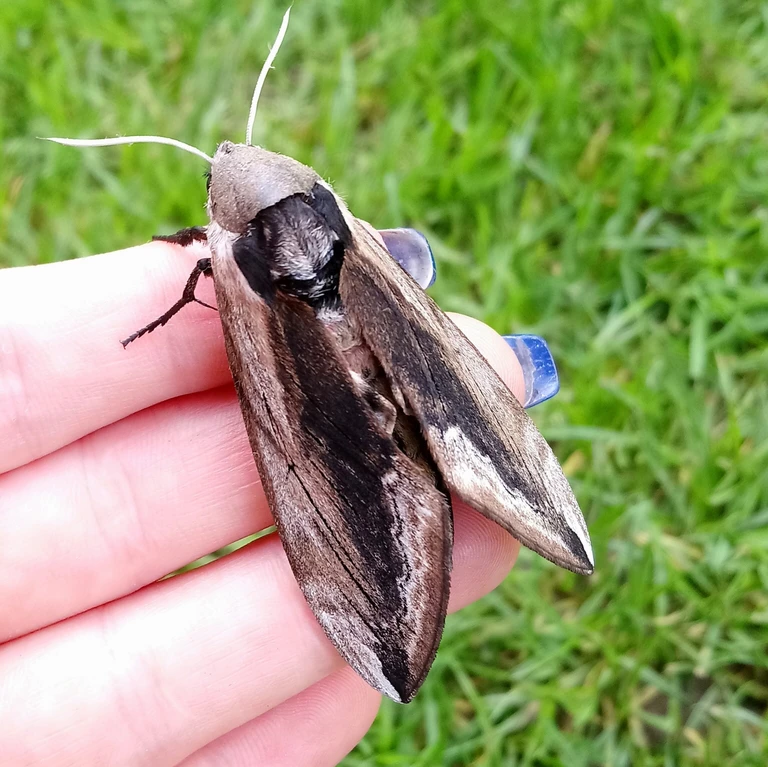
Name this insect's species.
Sphinx ligustri
